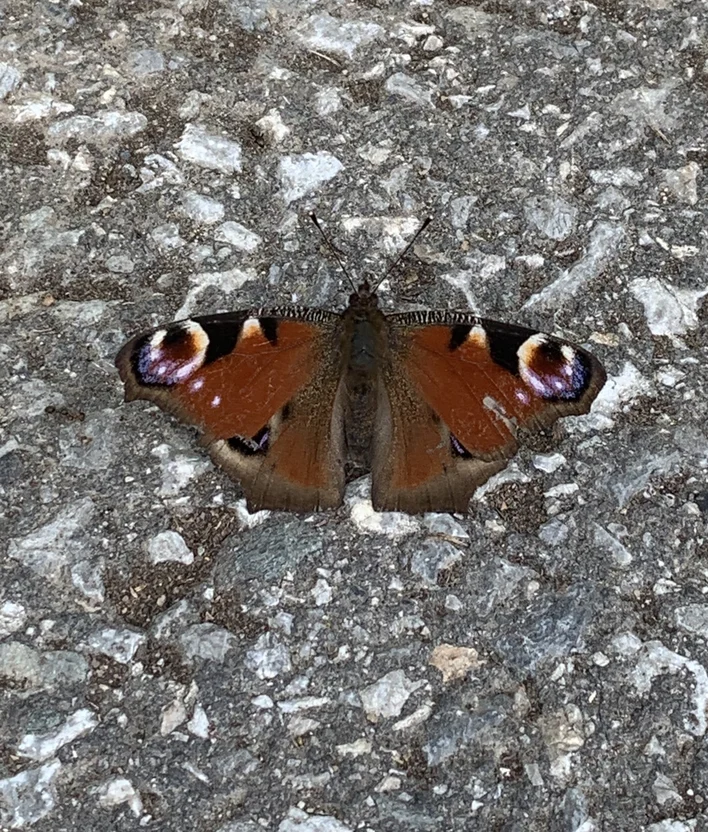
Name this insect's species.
Aglais io
